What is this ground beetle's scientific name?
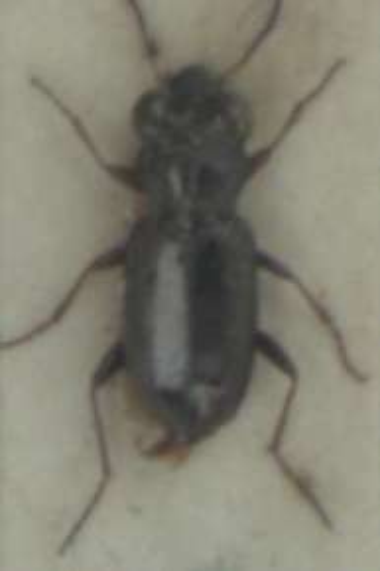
Notiophilus rufipes
